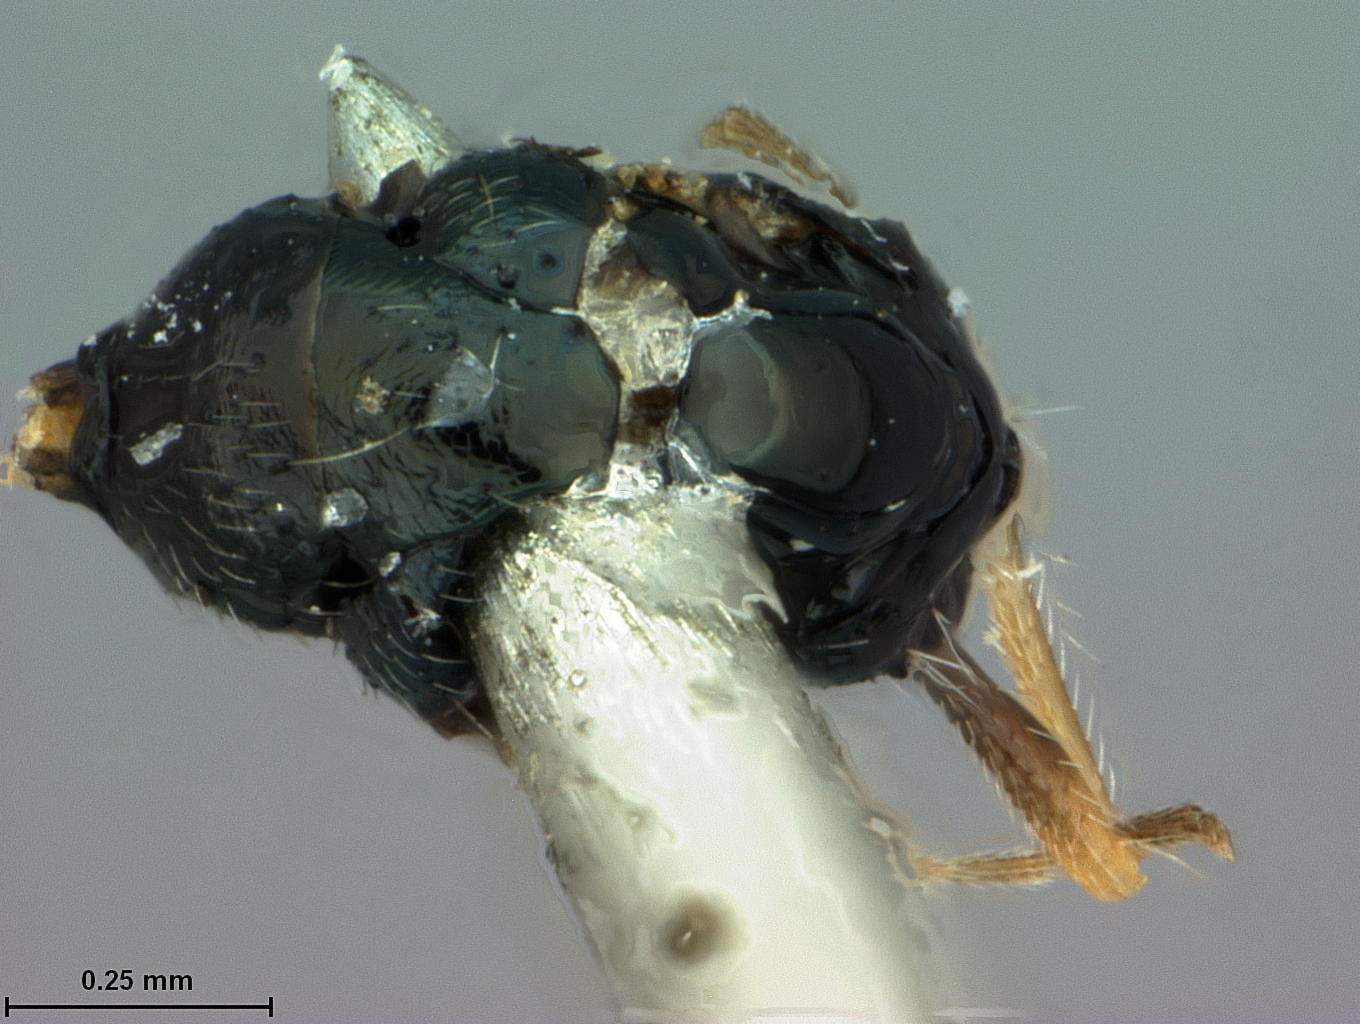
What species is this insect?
Elachistus glacialis
